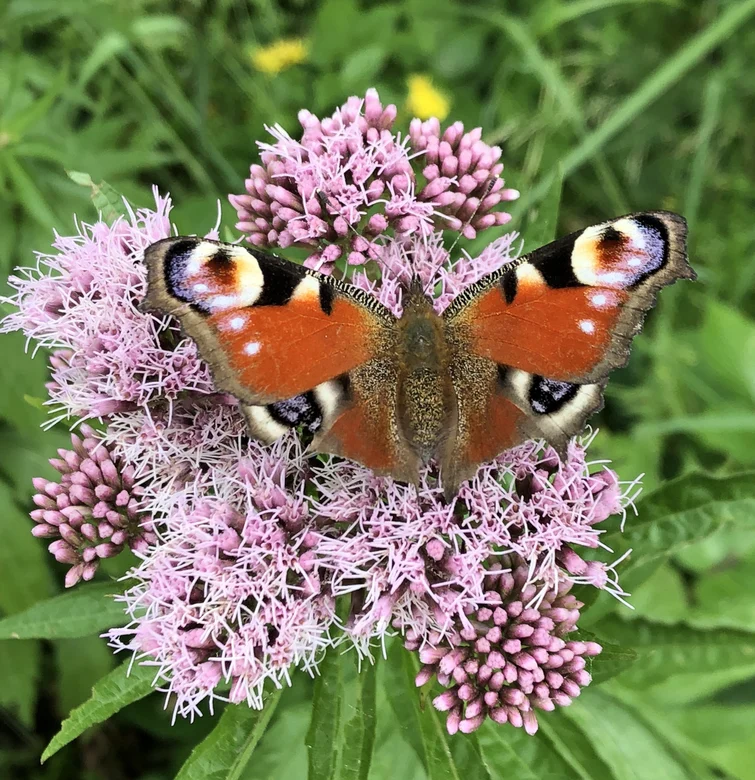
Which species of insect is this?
Aglais io
